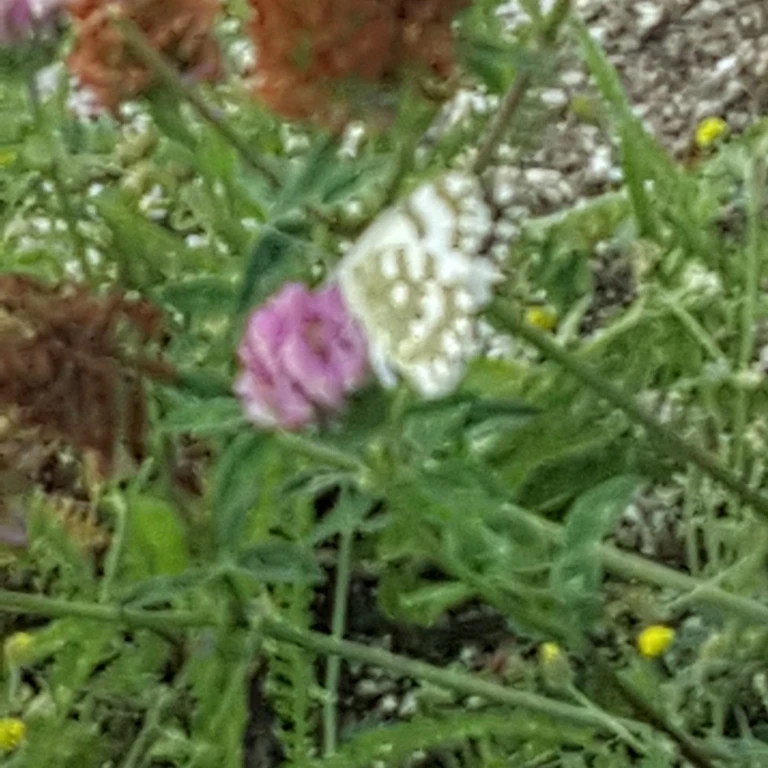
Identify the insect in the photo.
Pontia edusa
